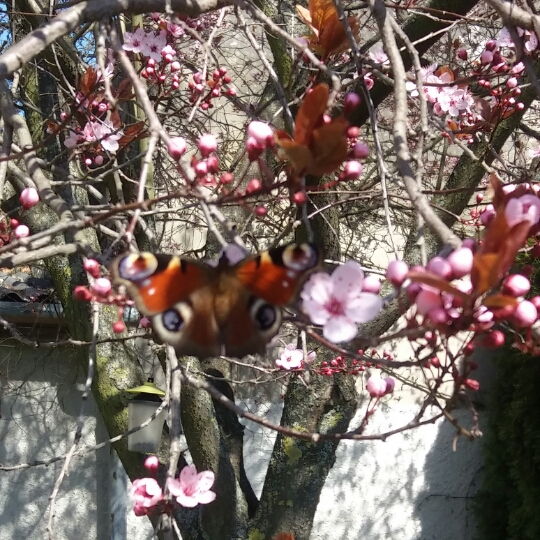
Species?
Aglais io
